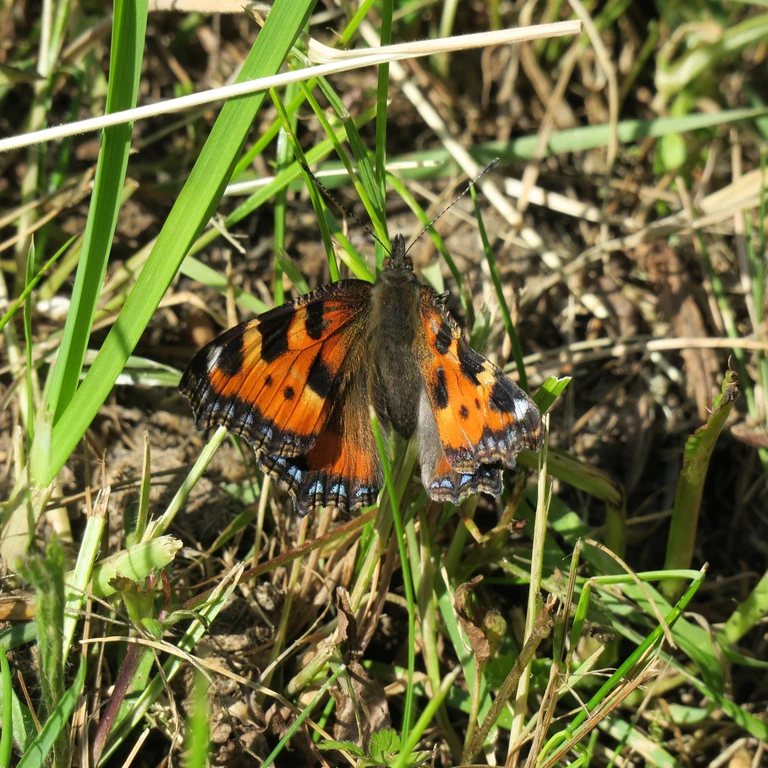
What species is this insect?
Aglais urticae
